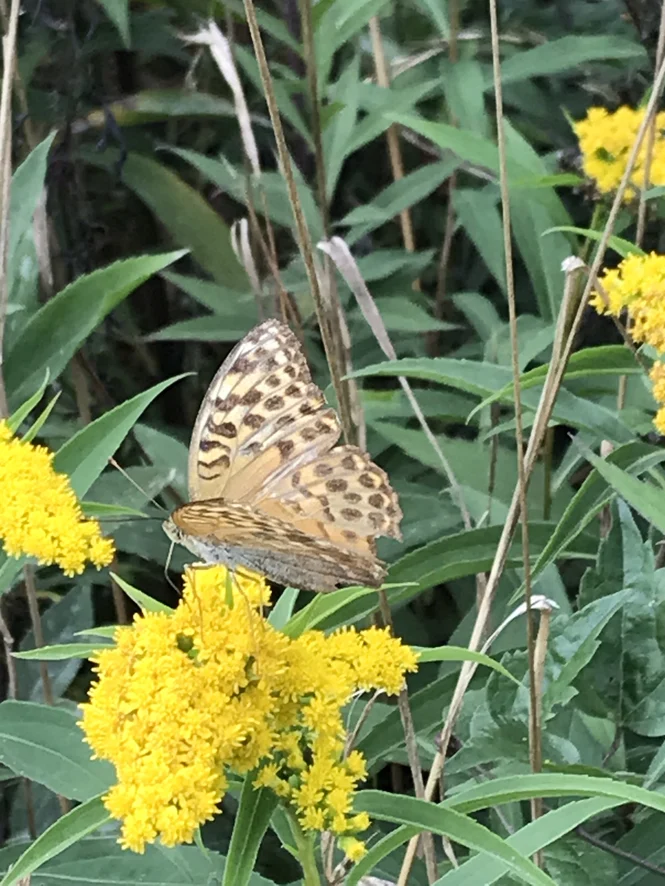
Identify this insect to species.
Argynnis paphia
